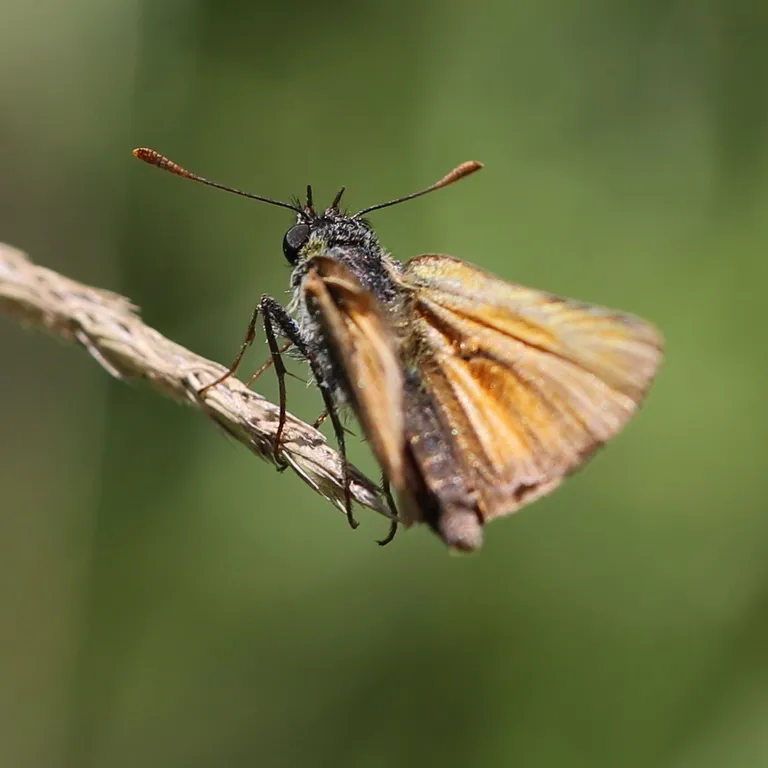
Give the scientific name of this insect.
Thymelicus sylvestris
